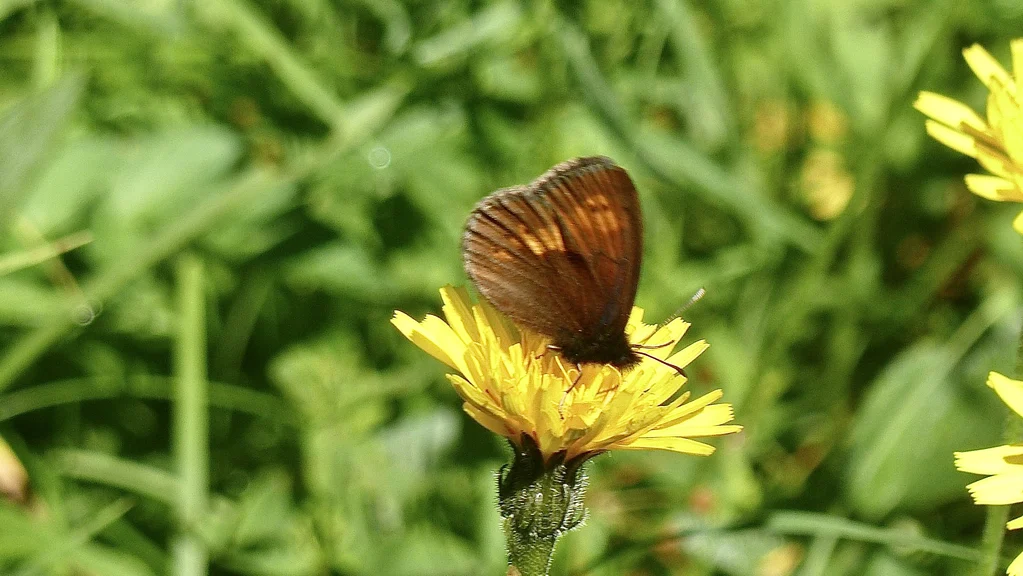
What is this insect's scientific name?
Erebia manto
